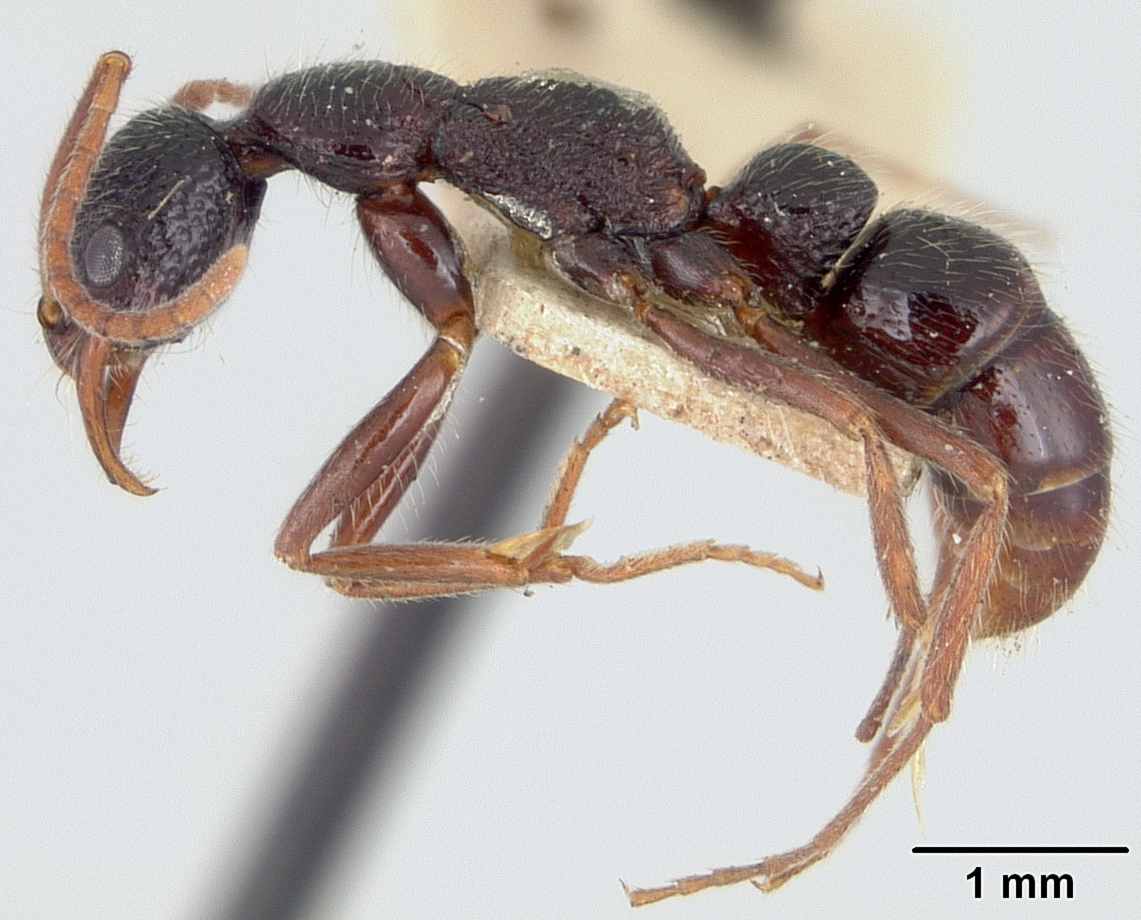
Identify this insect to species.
Leptogenys truncatus
